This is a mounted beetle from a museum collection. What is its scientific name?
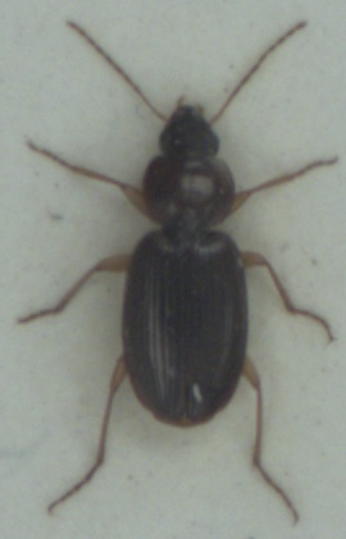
Olisthopus rotundatus
